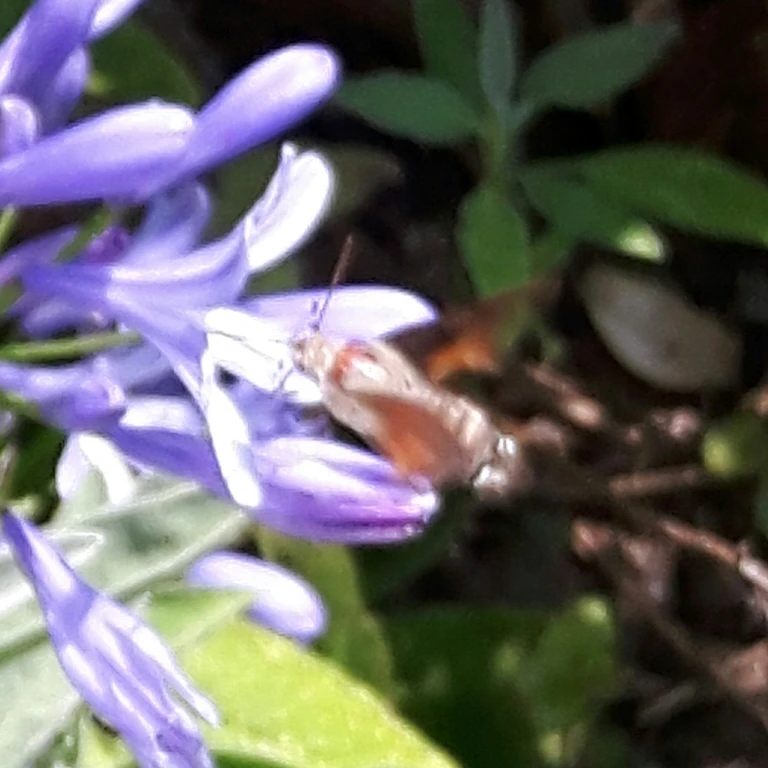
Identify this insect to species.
Macroglossum stellatarum
